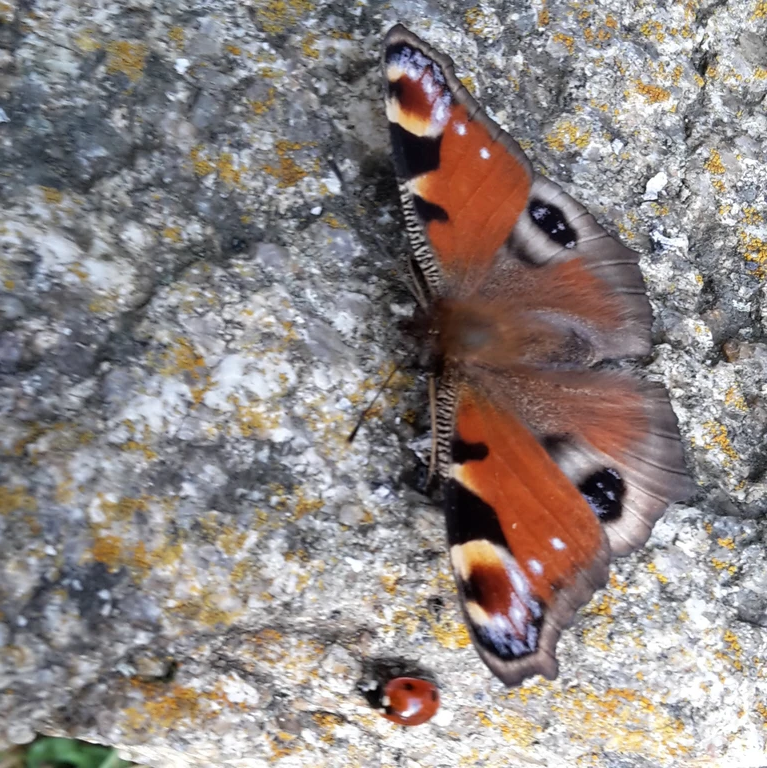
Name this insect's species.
Aglais io
